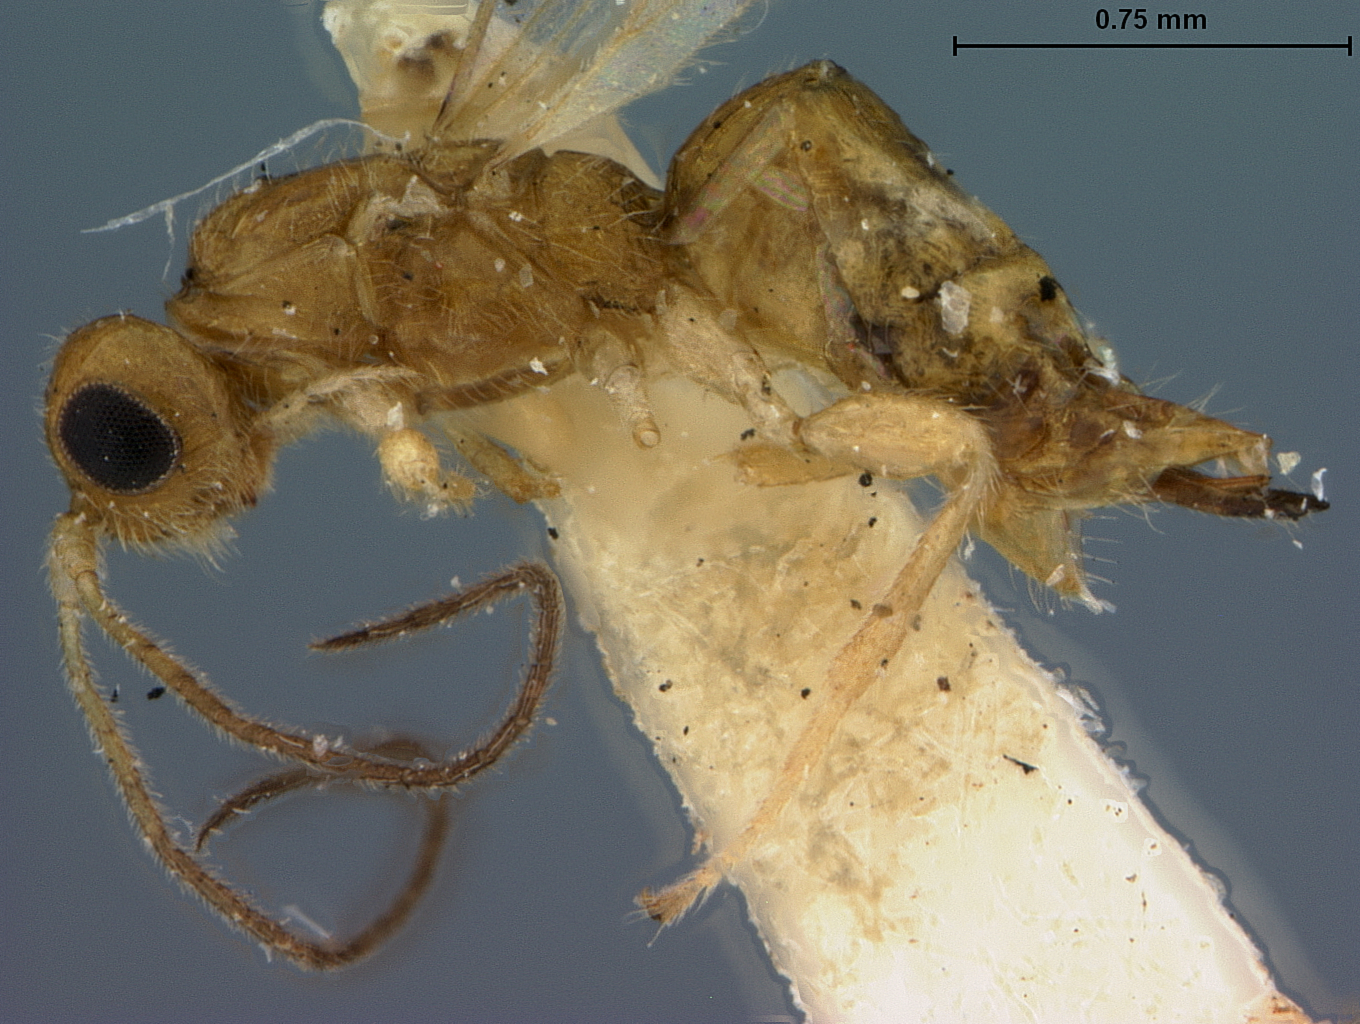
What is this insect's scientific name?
Labania straminea
